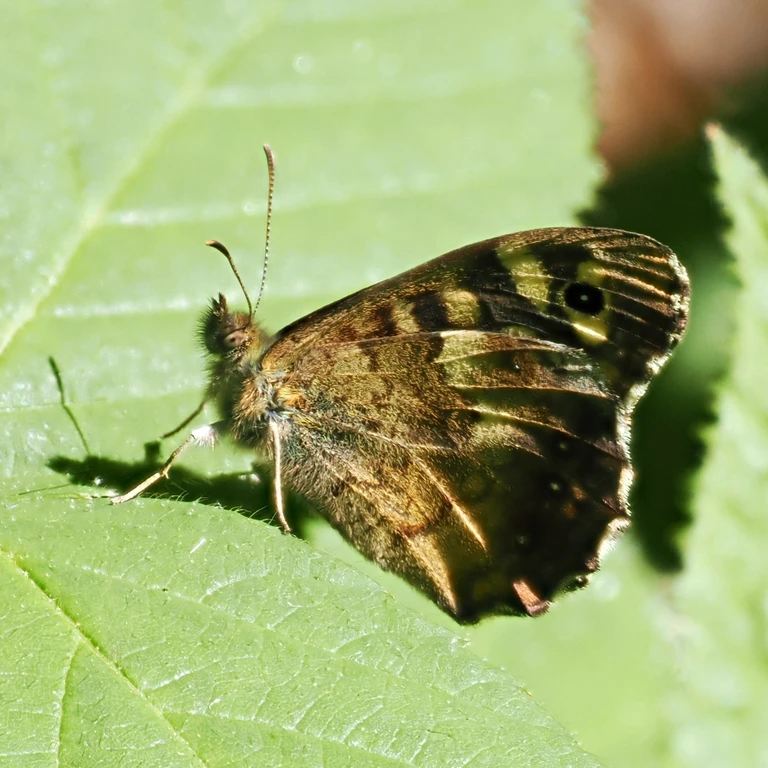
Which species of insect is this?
Pararge aegeria
